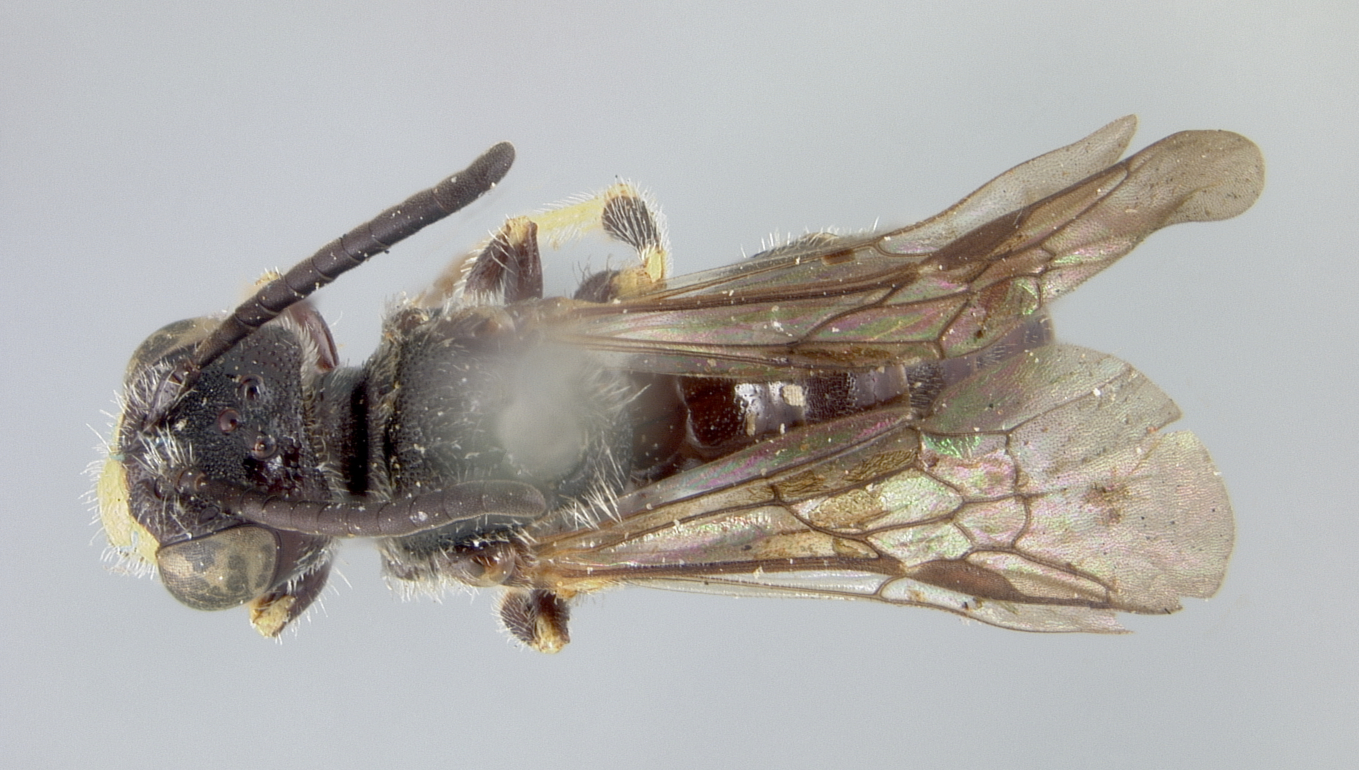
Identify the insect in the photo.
Panurginus planatus
